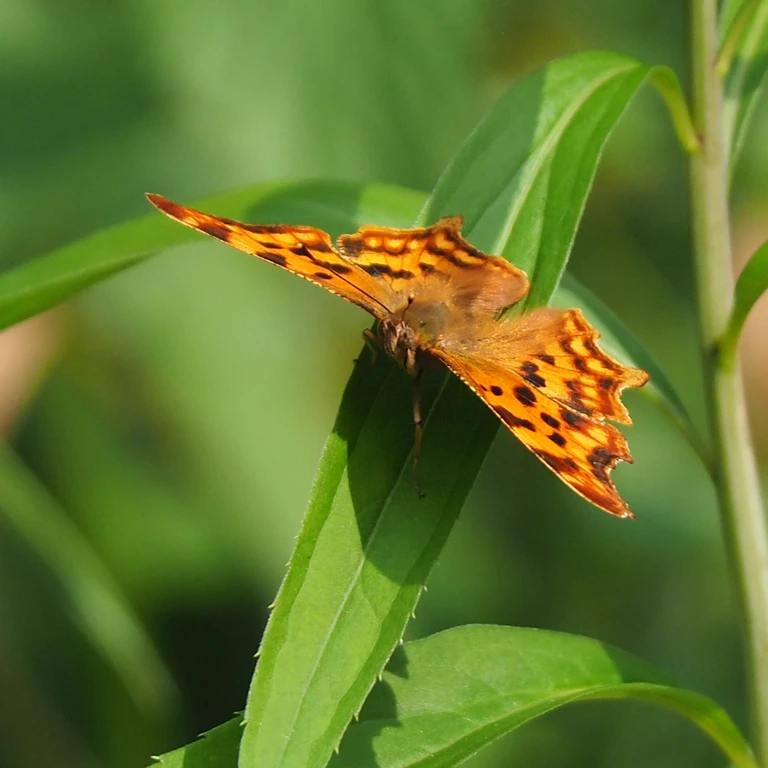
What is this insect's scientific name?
Polygonia c-album
